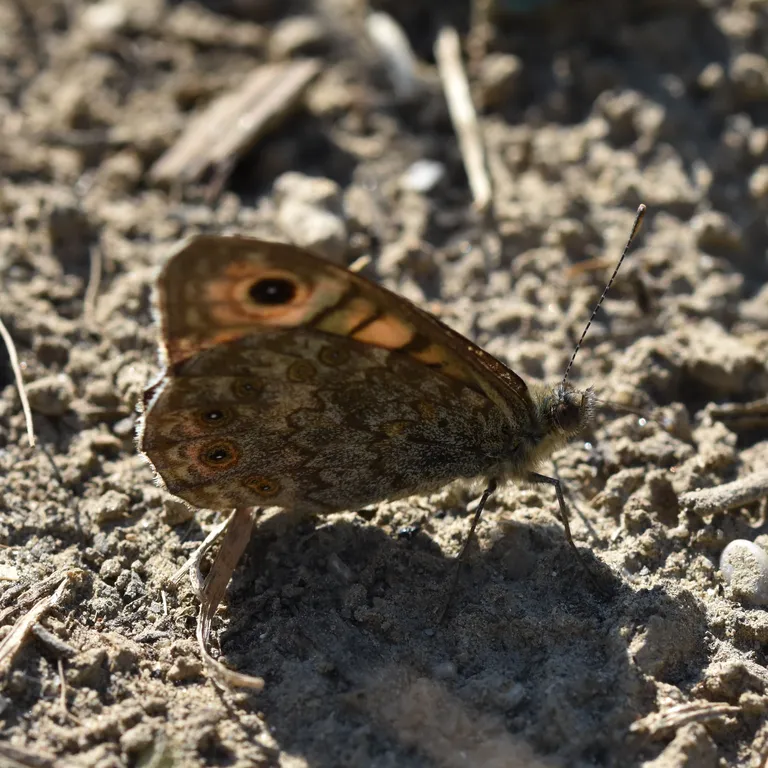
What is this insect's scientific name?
Lasiommata megera (also Pararge megera)
